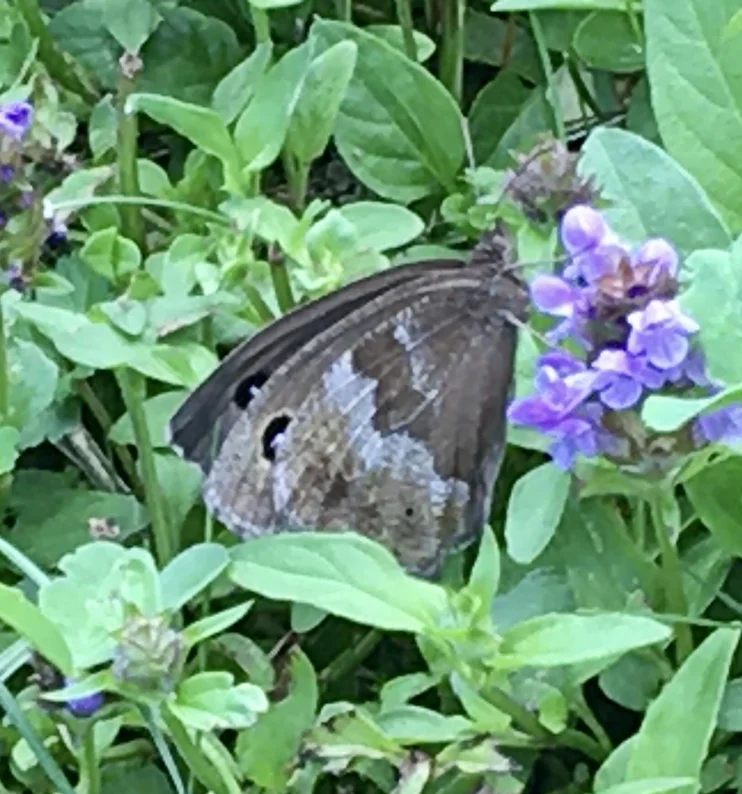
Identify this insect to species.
Minois dryas
